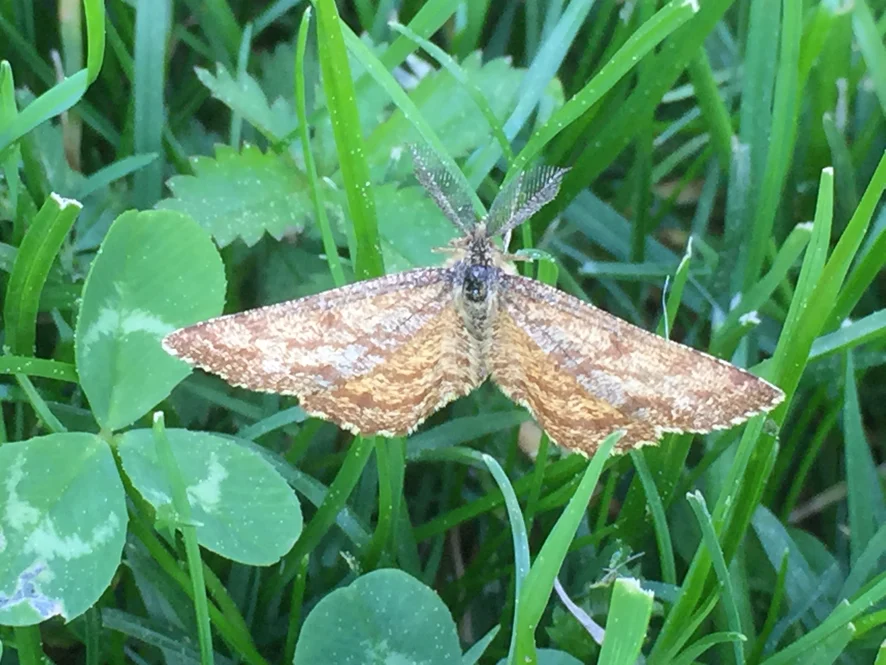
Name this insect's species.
Ematurga atomaria
